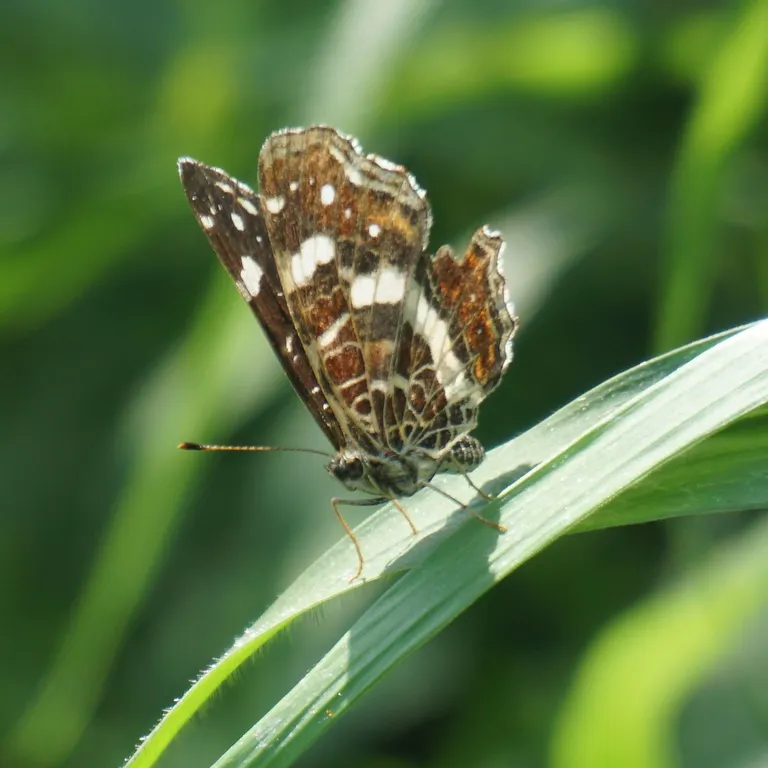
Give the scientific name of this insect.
Araschnia levana
